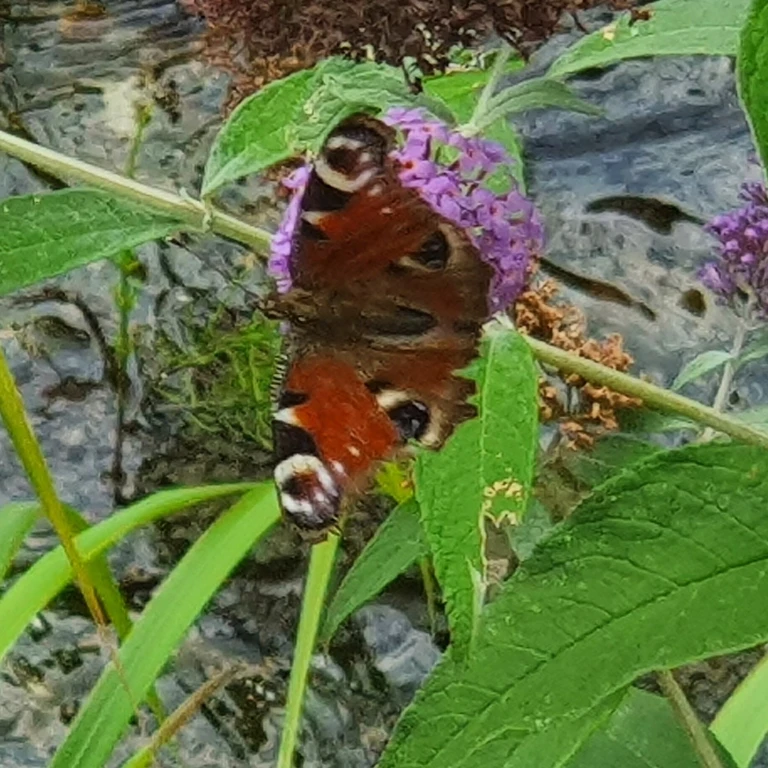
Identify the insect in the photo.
Aglais io
